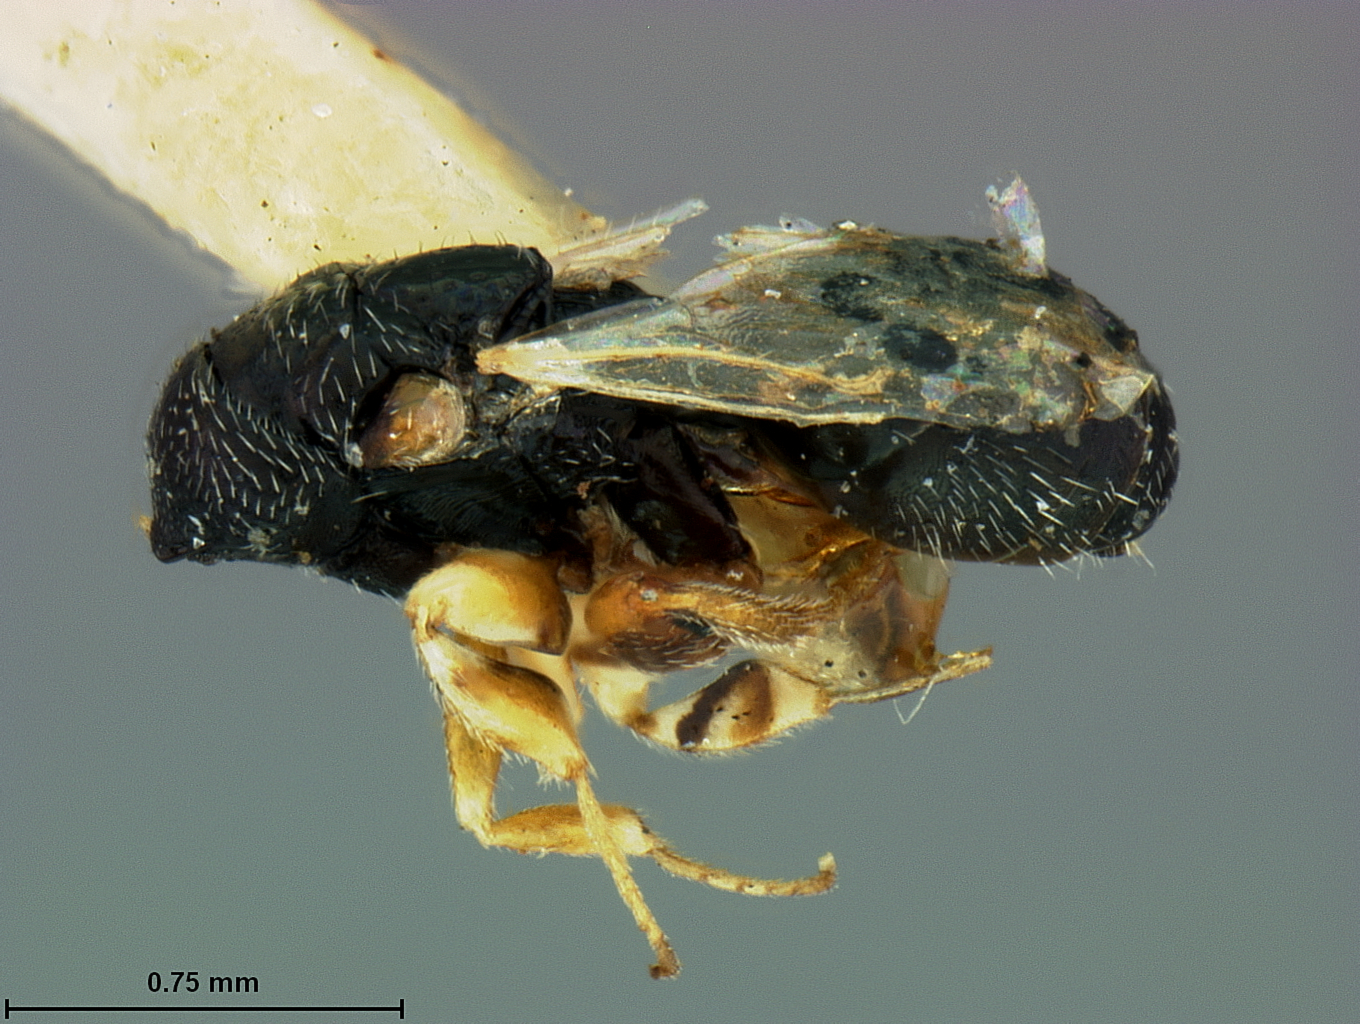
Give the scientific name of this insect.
Schwarzella arizonensis
